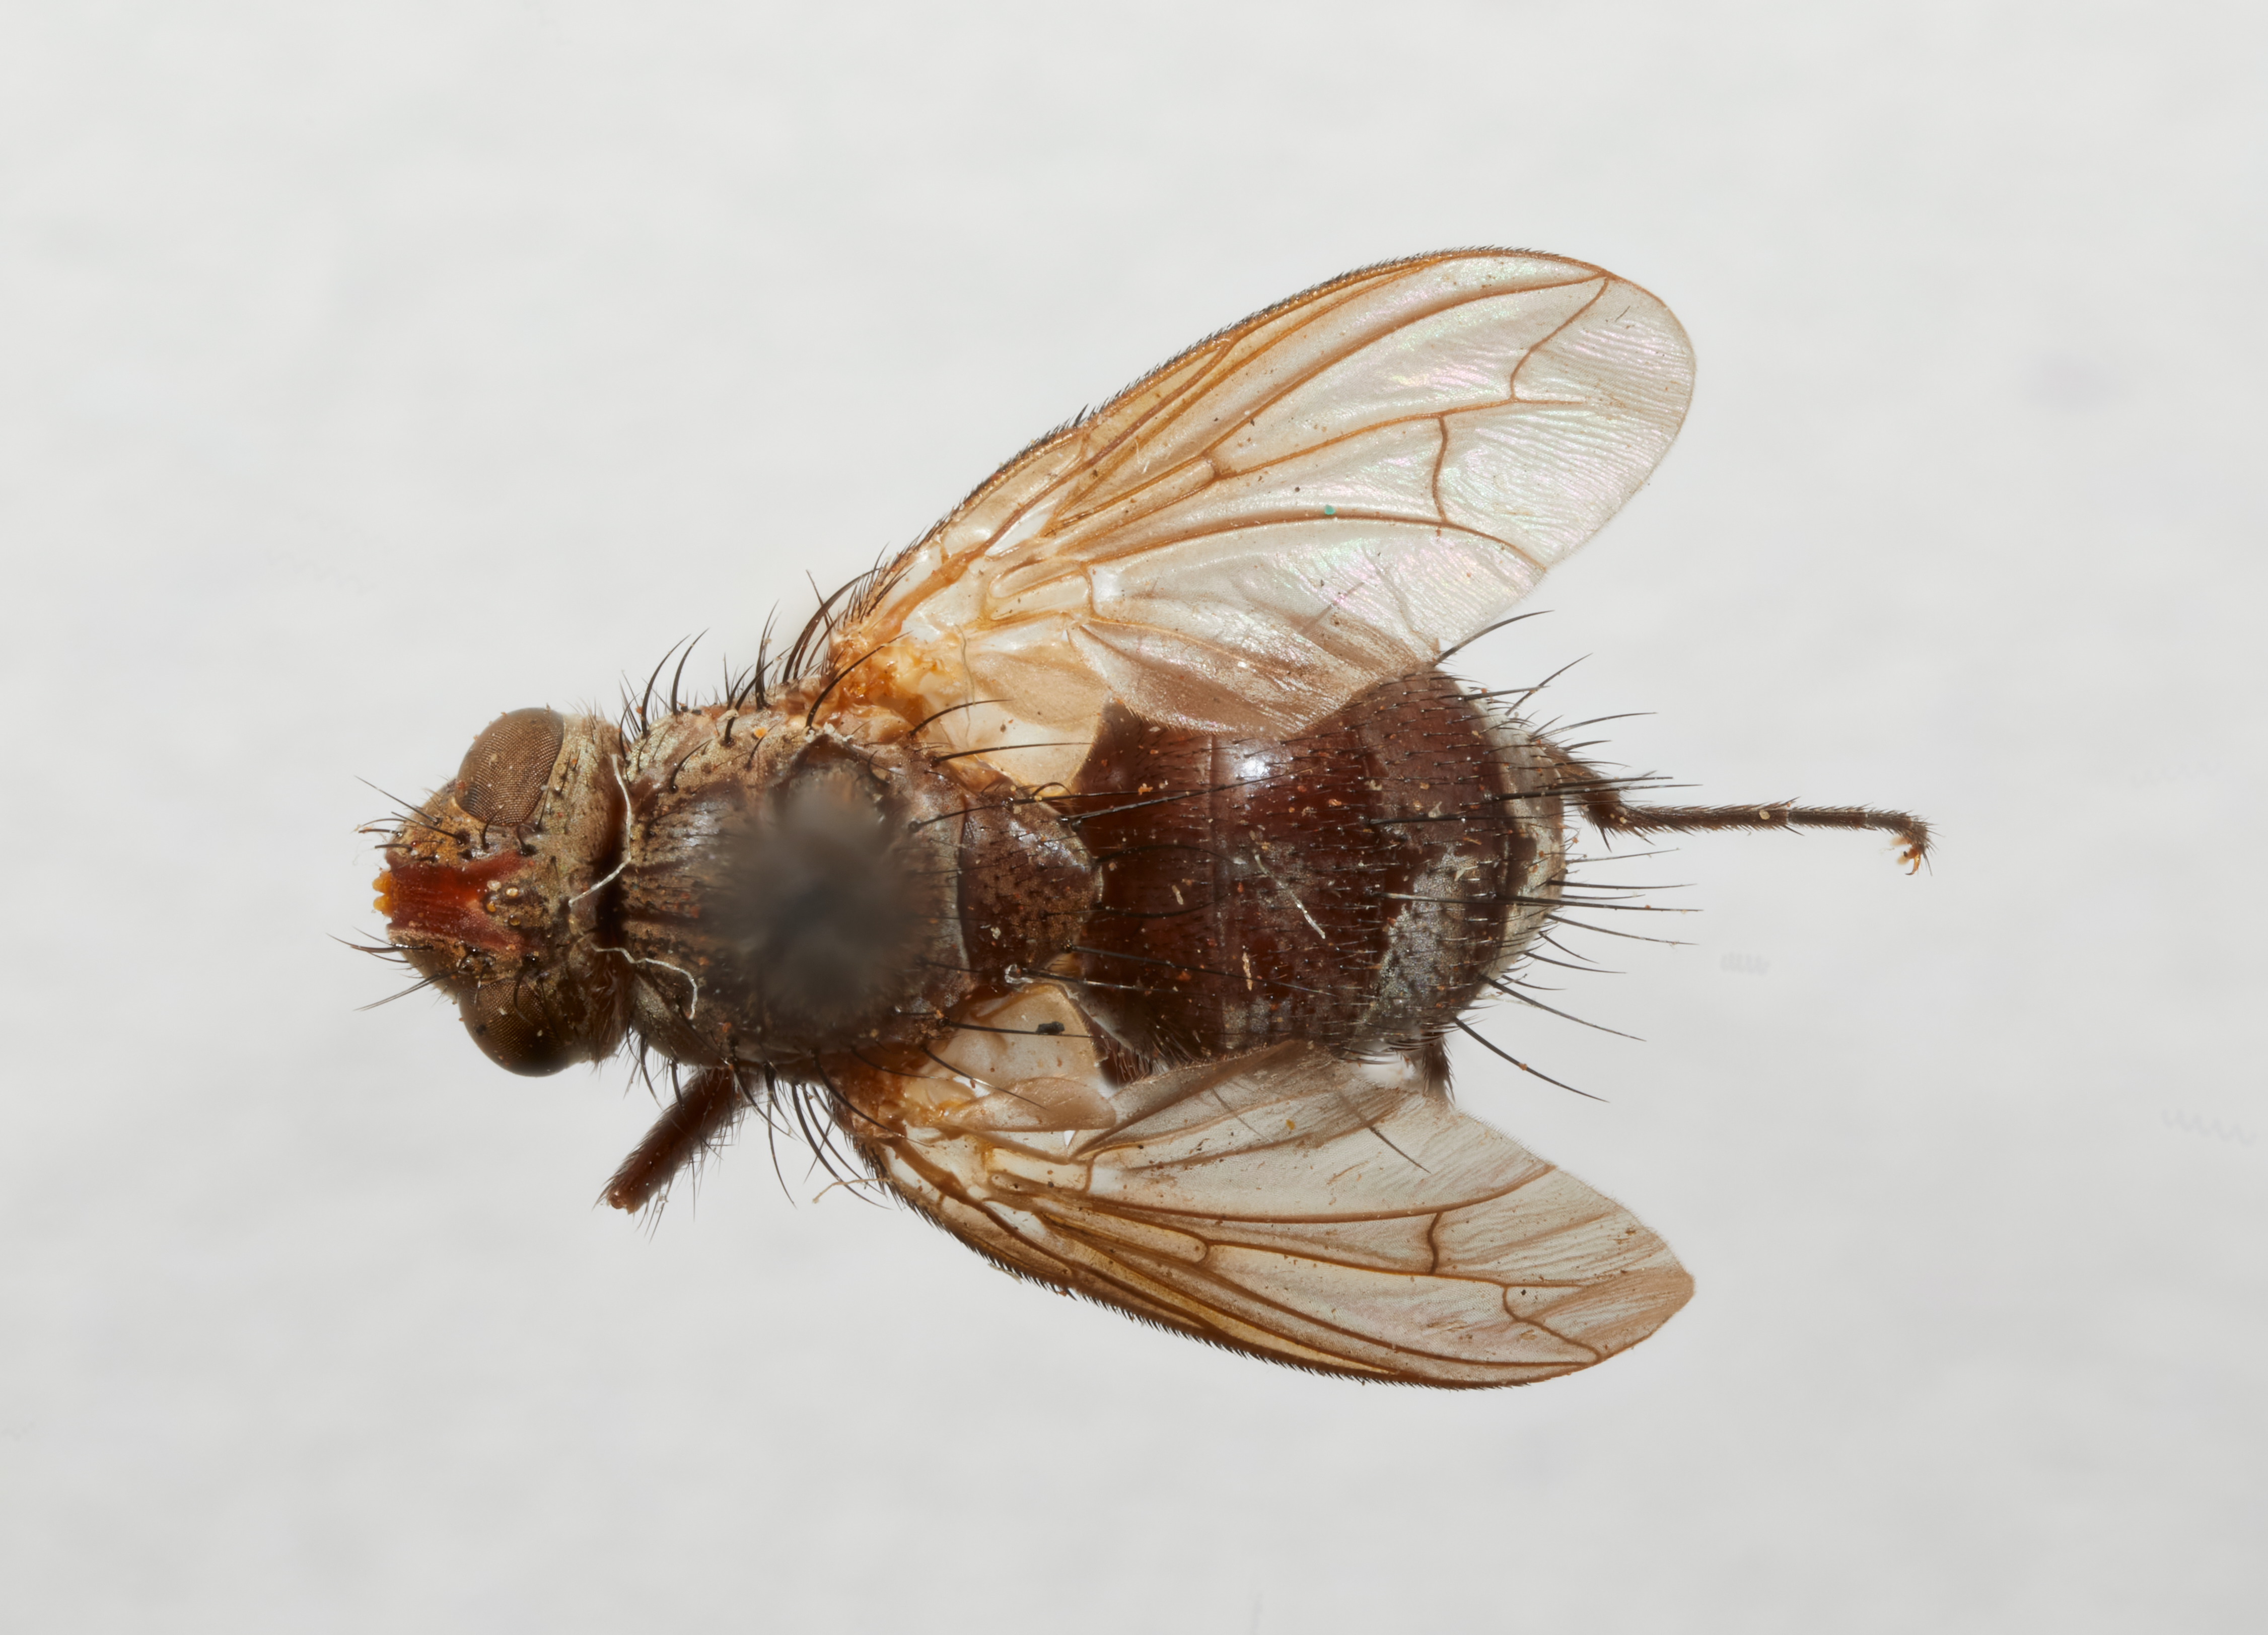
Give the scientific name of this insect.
Eumicrophthalma shannoni
